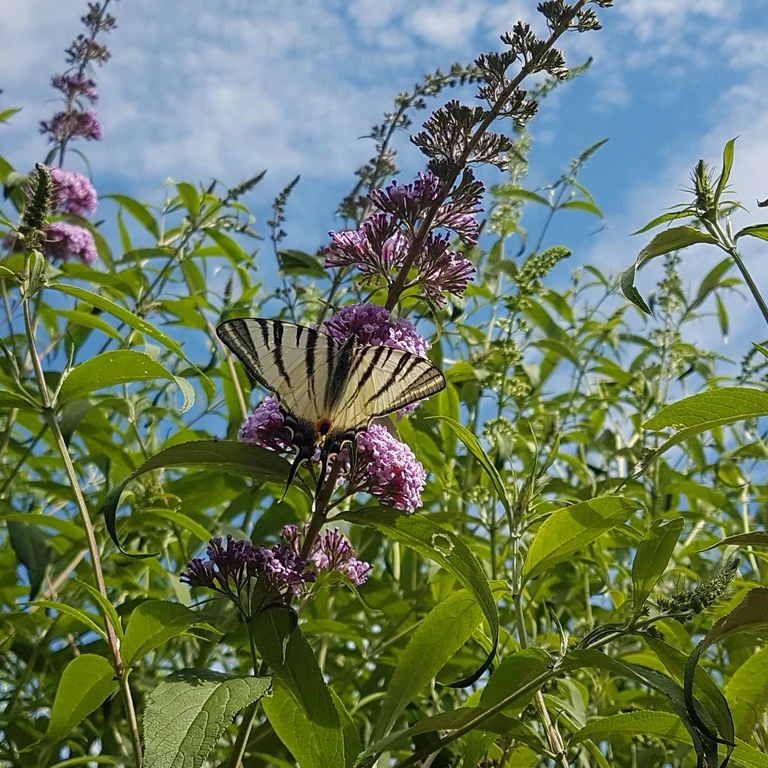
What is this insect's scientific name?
Iphiclides podalirius
